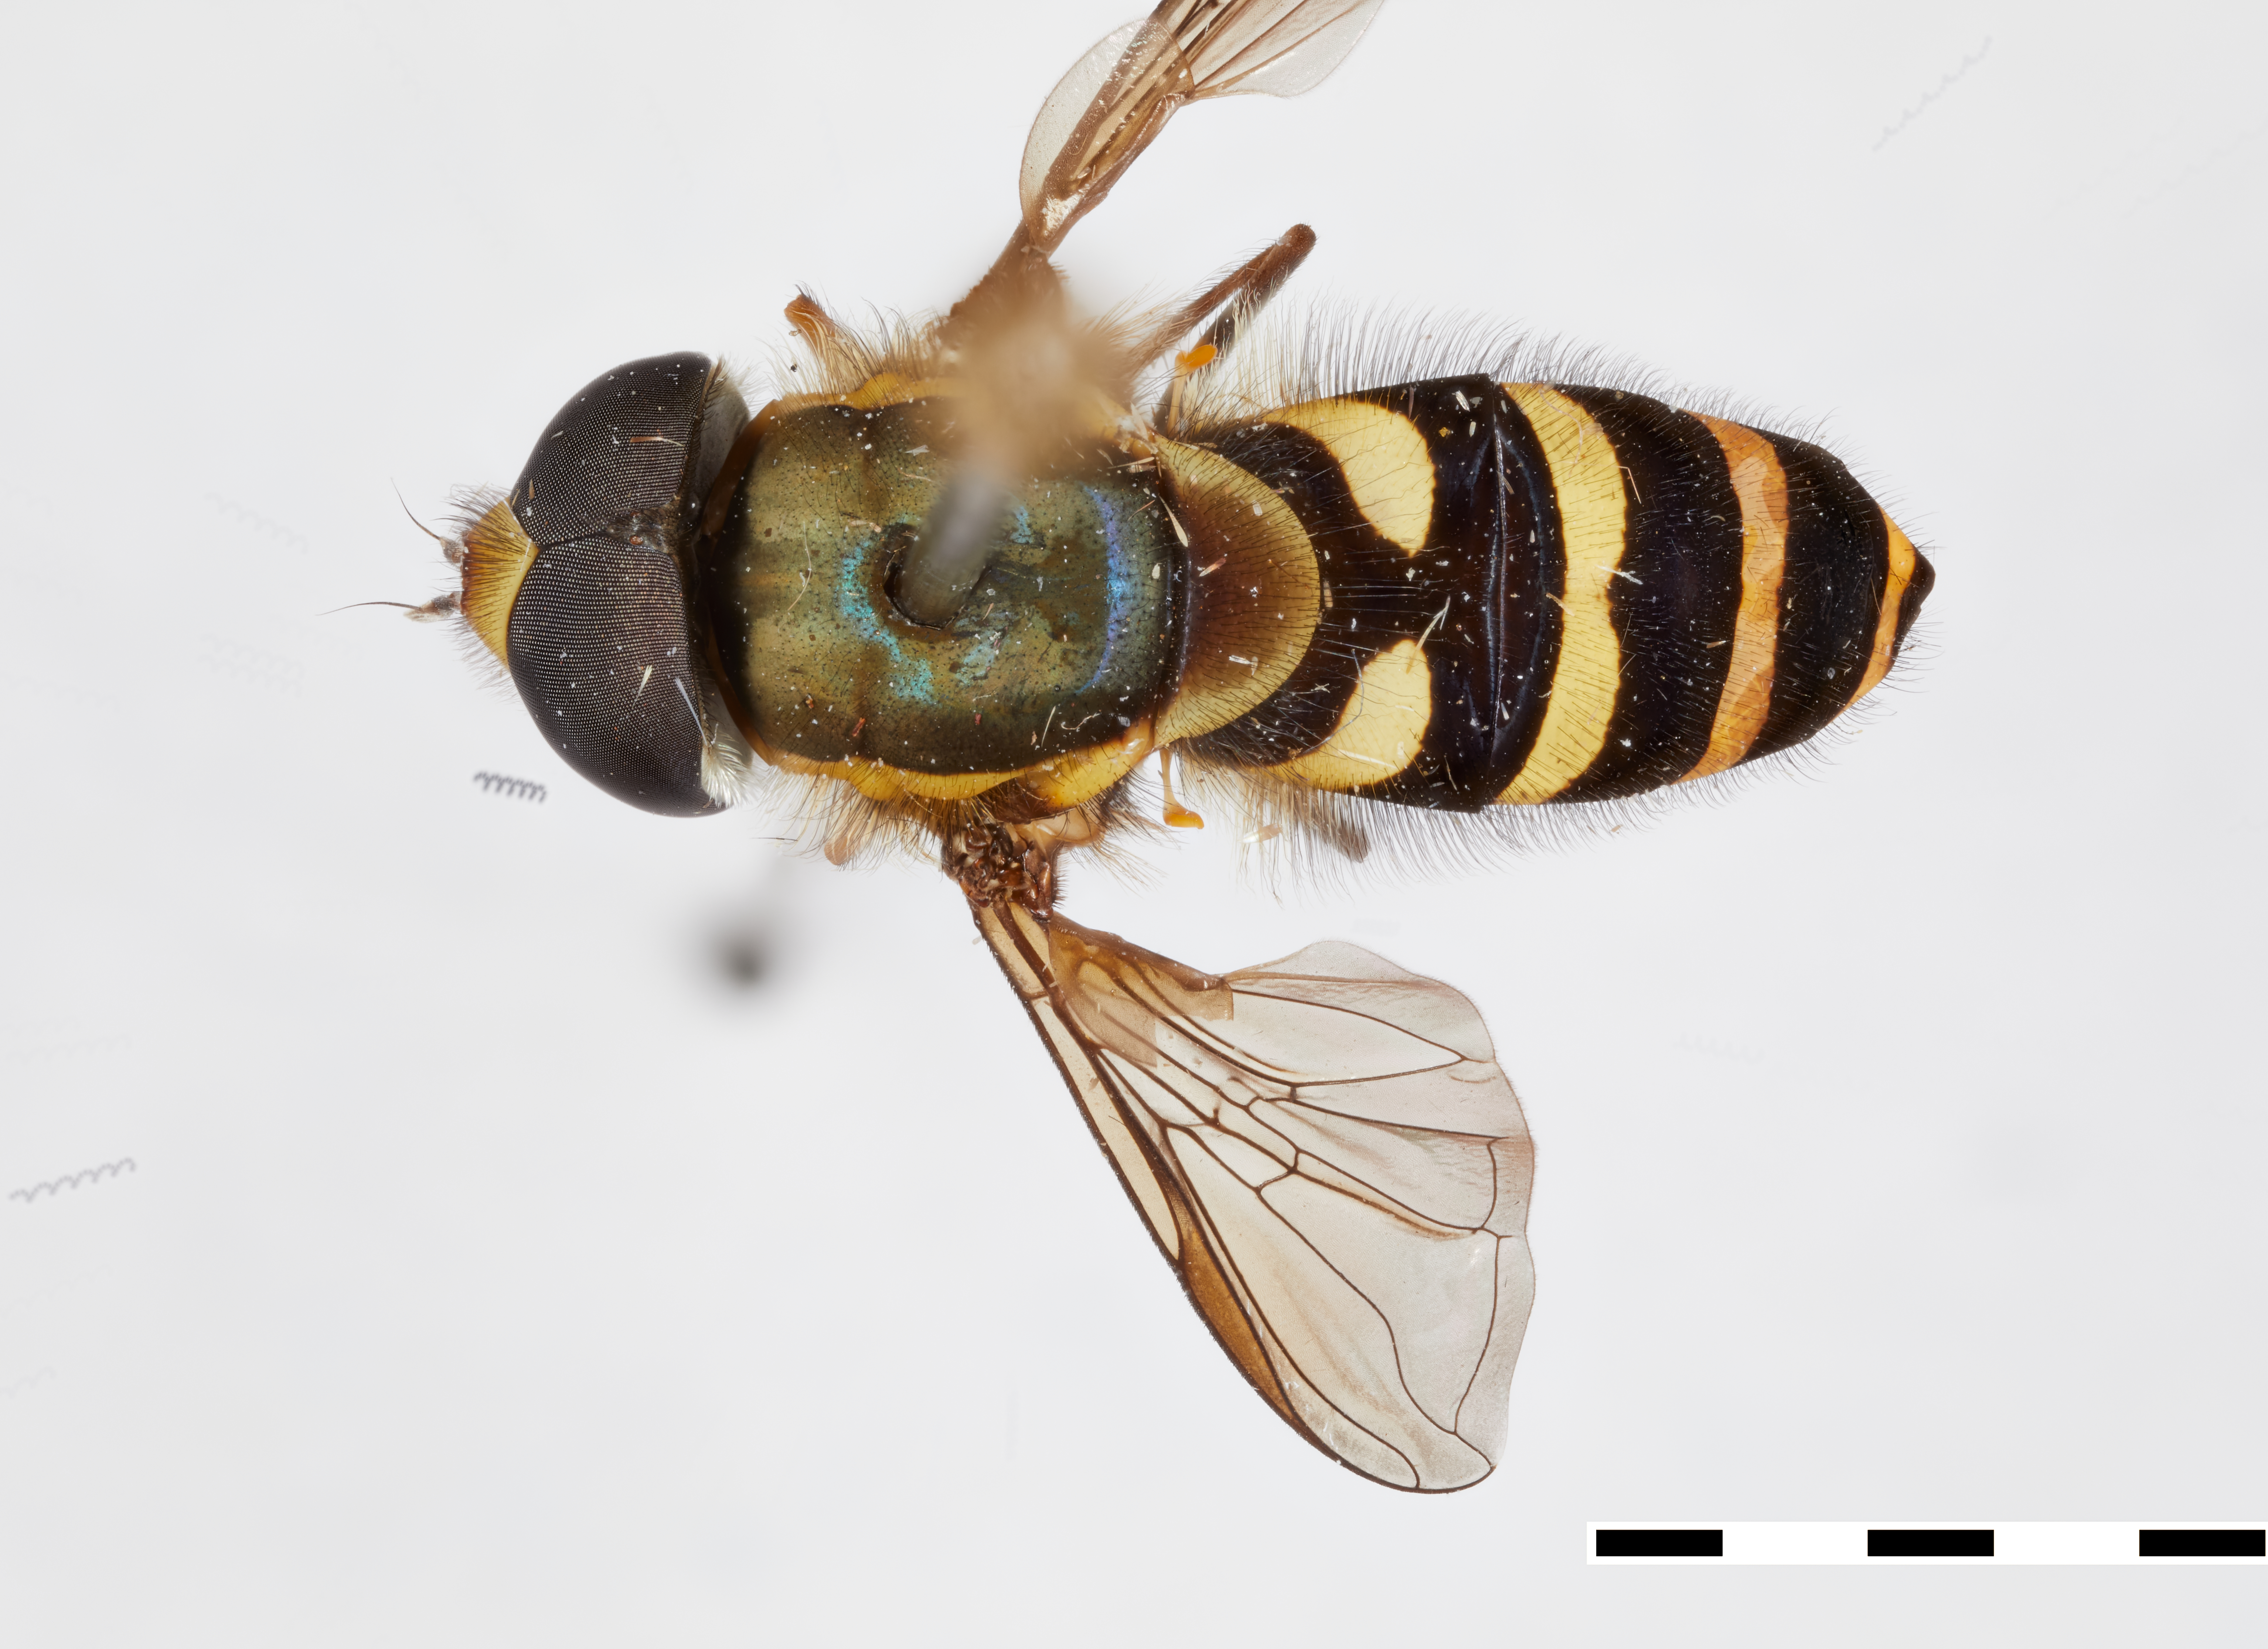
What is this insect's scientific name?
Citrogramma henryi
